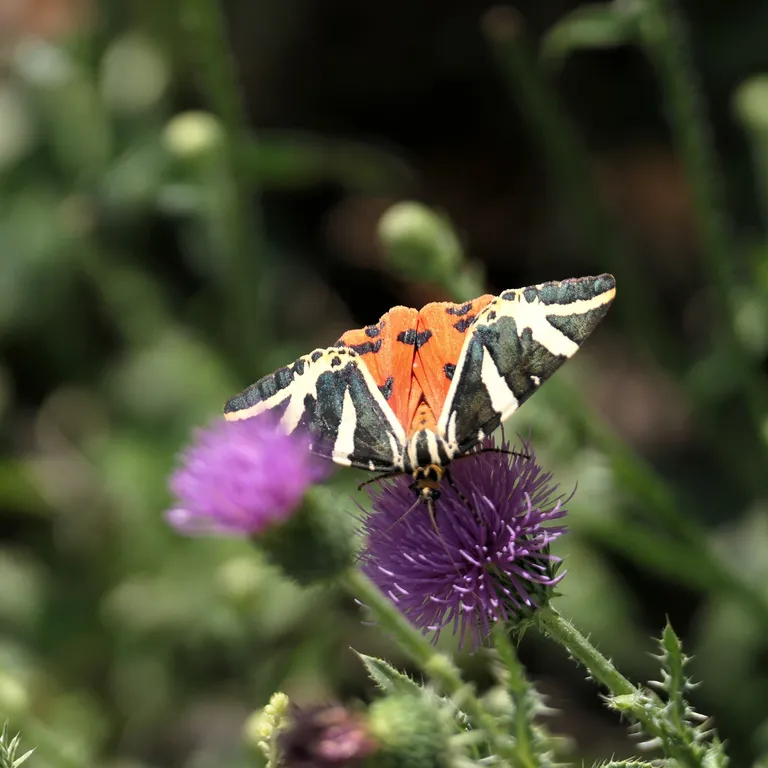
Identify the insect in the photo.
Euplagia quadripunctaria
